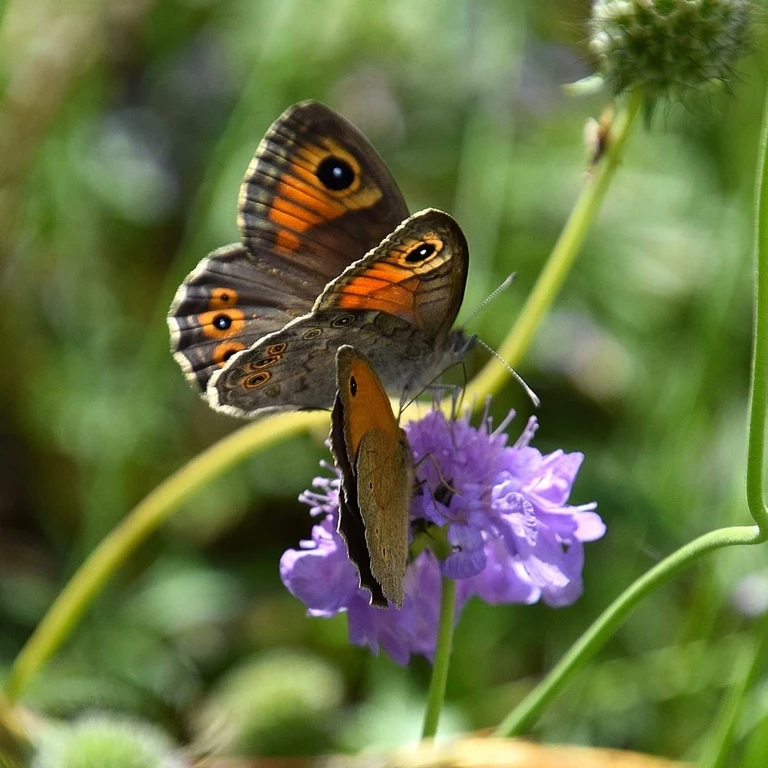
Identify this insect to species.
Lasiommata maera (also Pararge maera)
